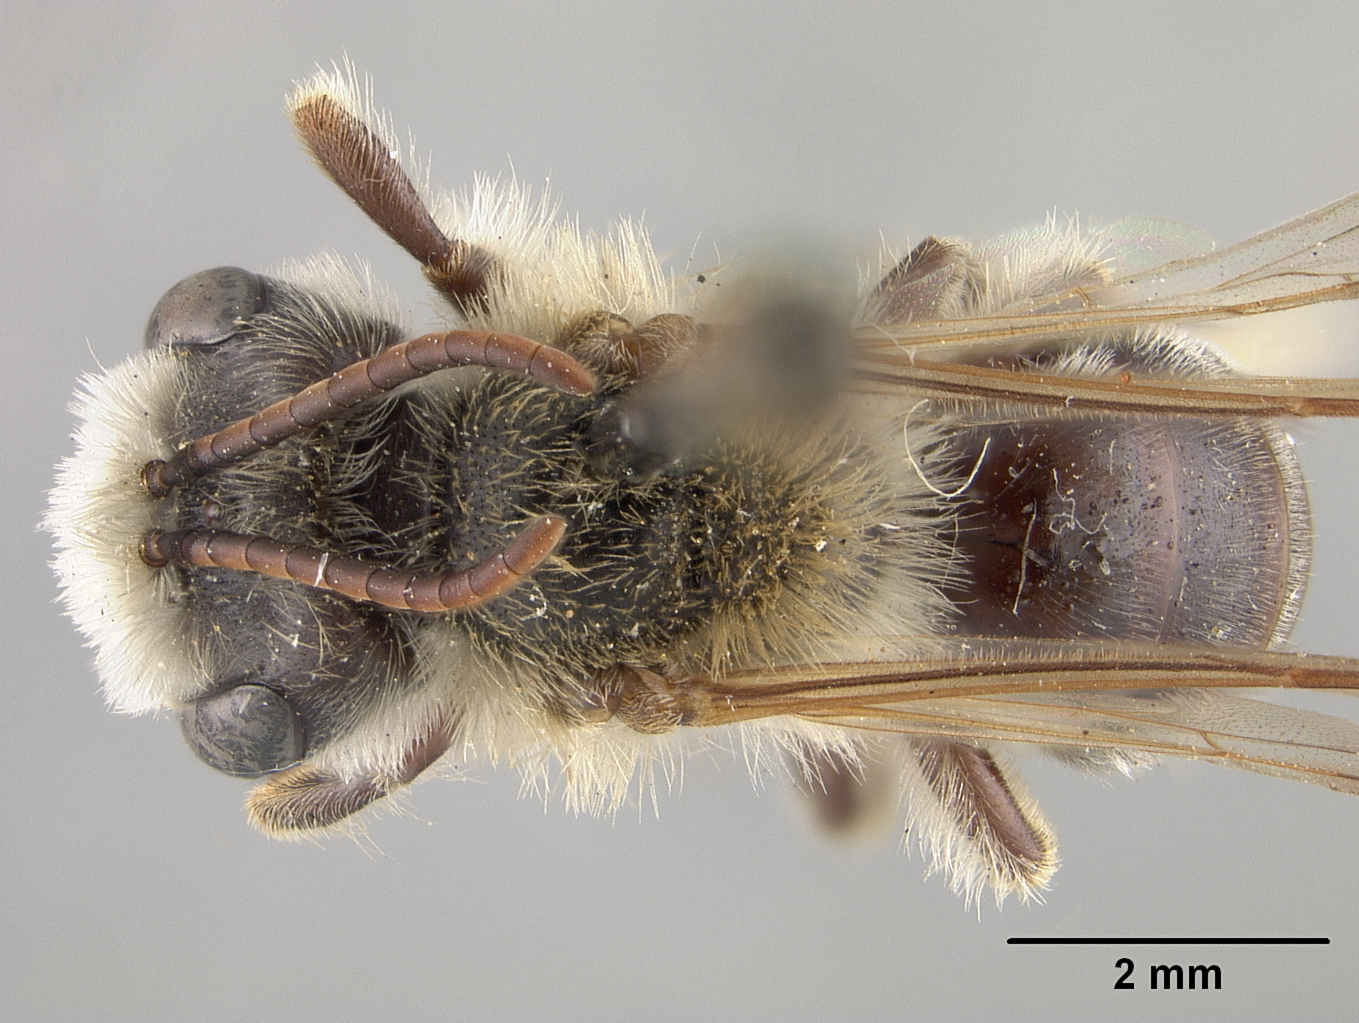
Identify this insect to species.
Andrena acra
